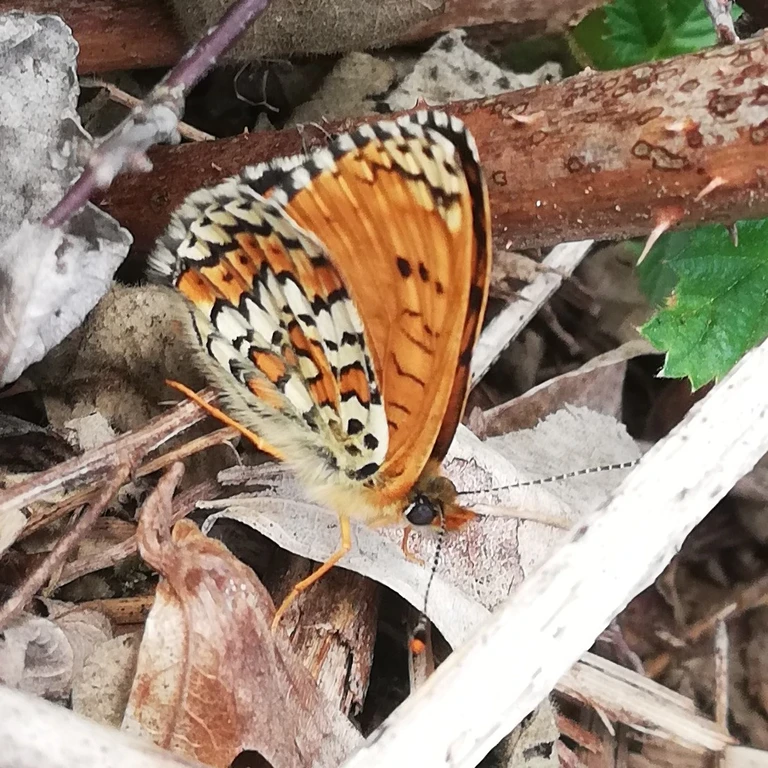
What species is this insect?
Melitaea cinxia
